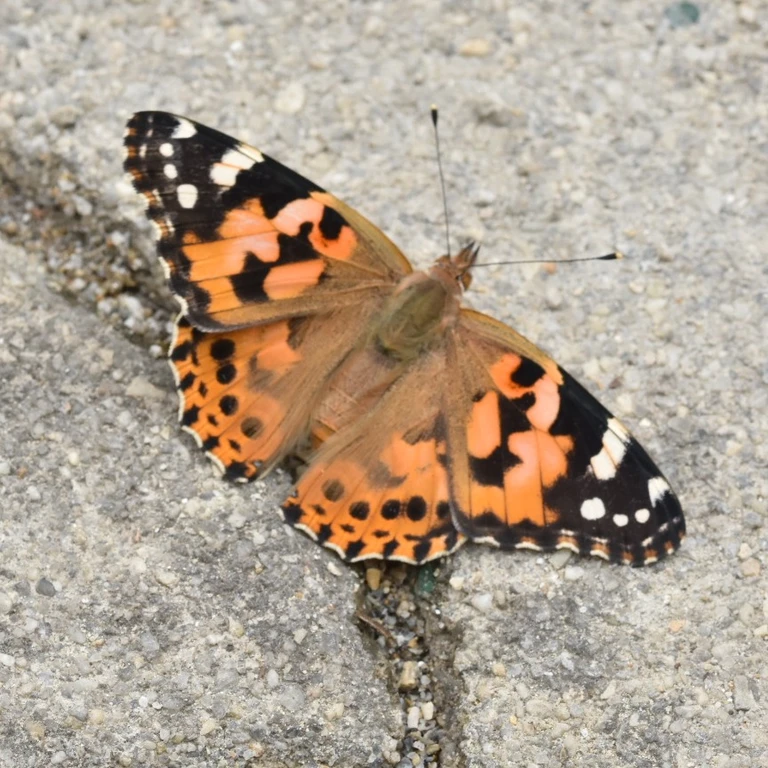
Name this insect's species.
Vanessa cardui
